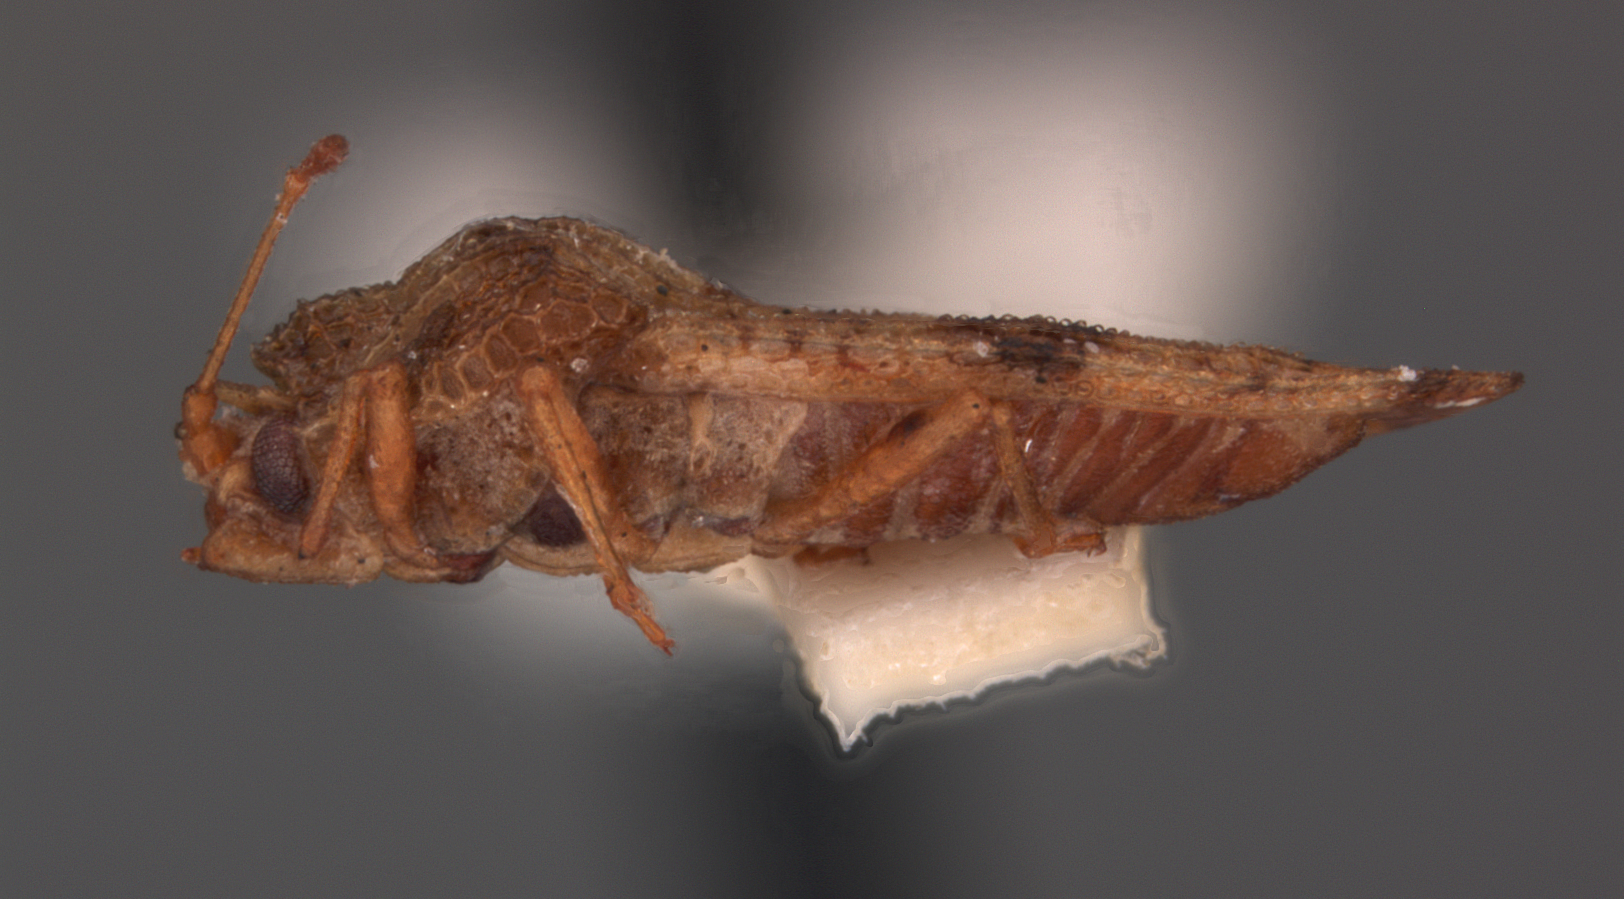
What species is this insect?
Trachypeplus guinaicus
